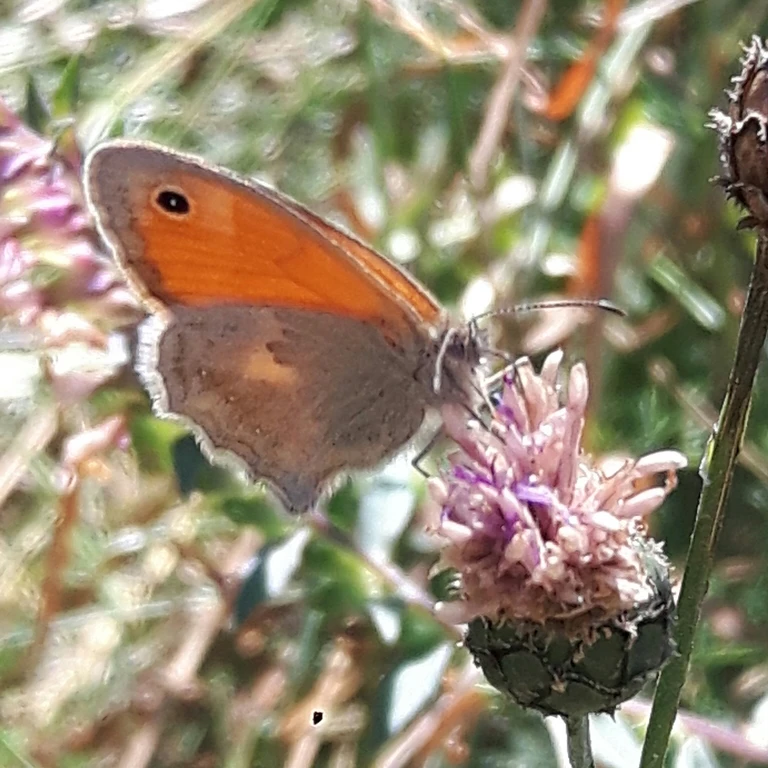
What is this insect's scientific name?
Coenonympha pamphilus
